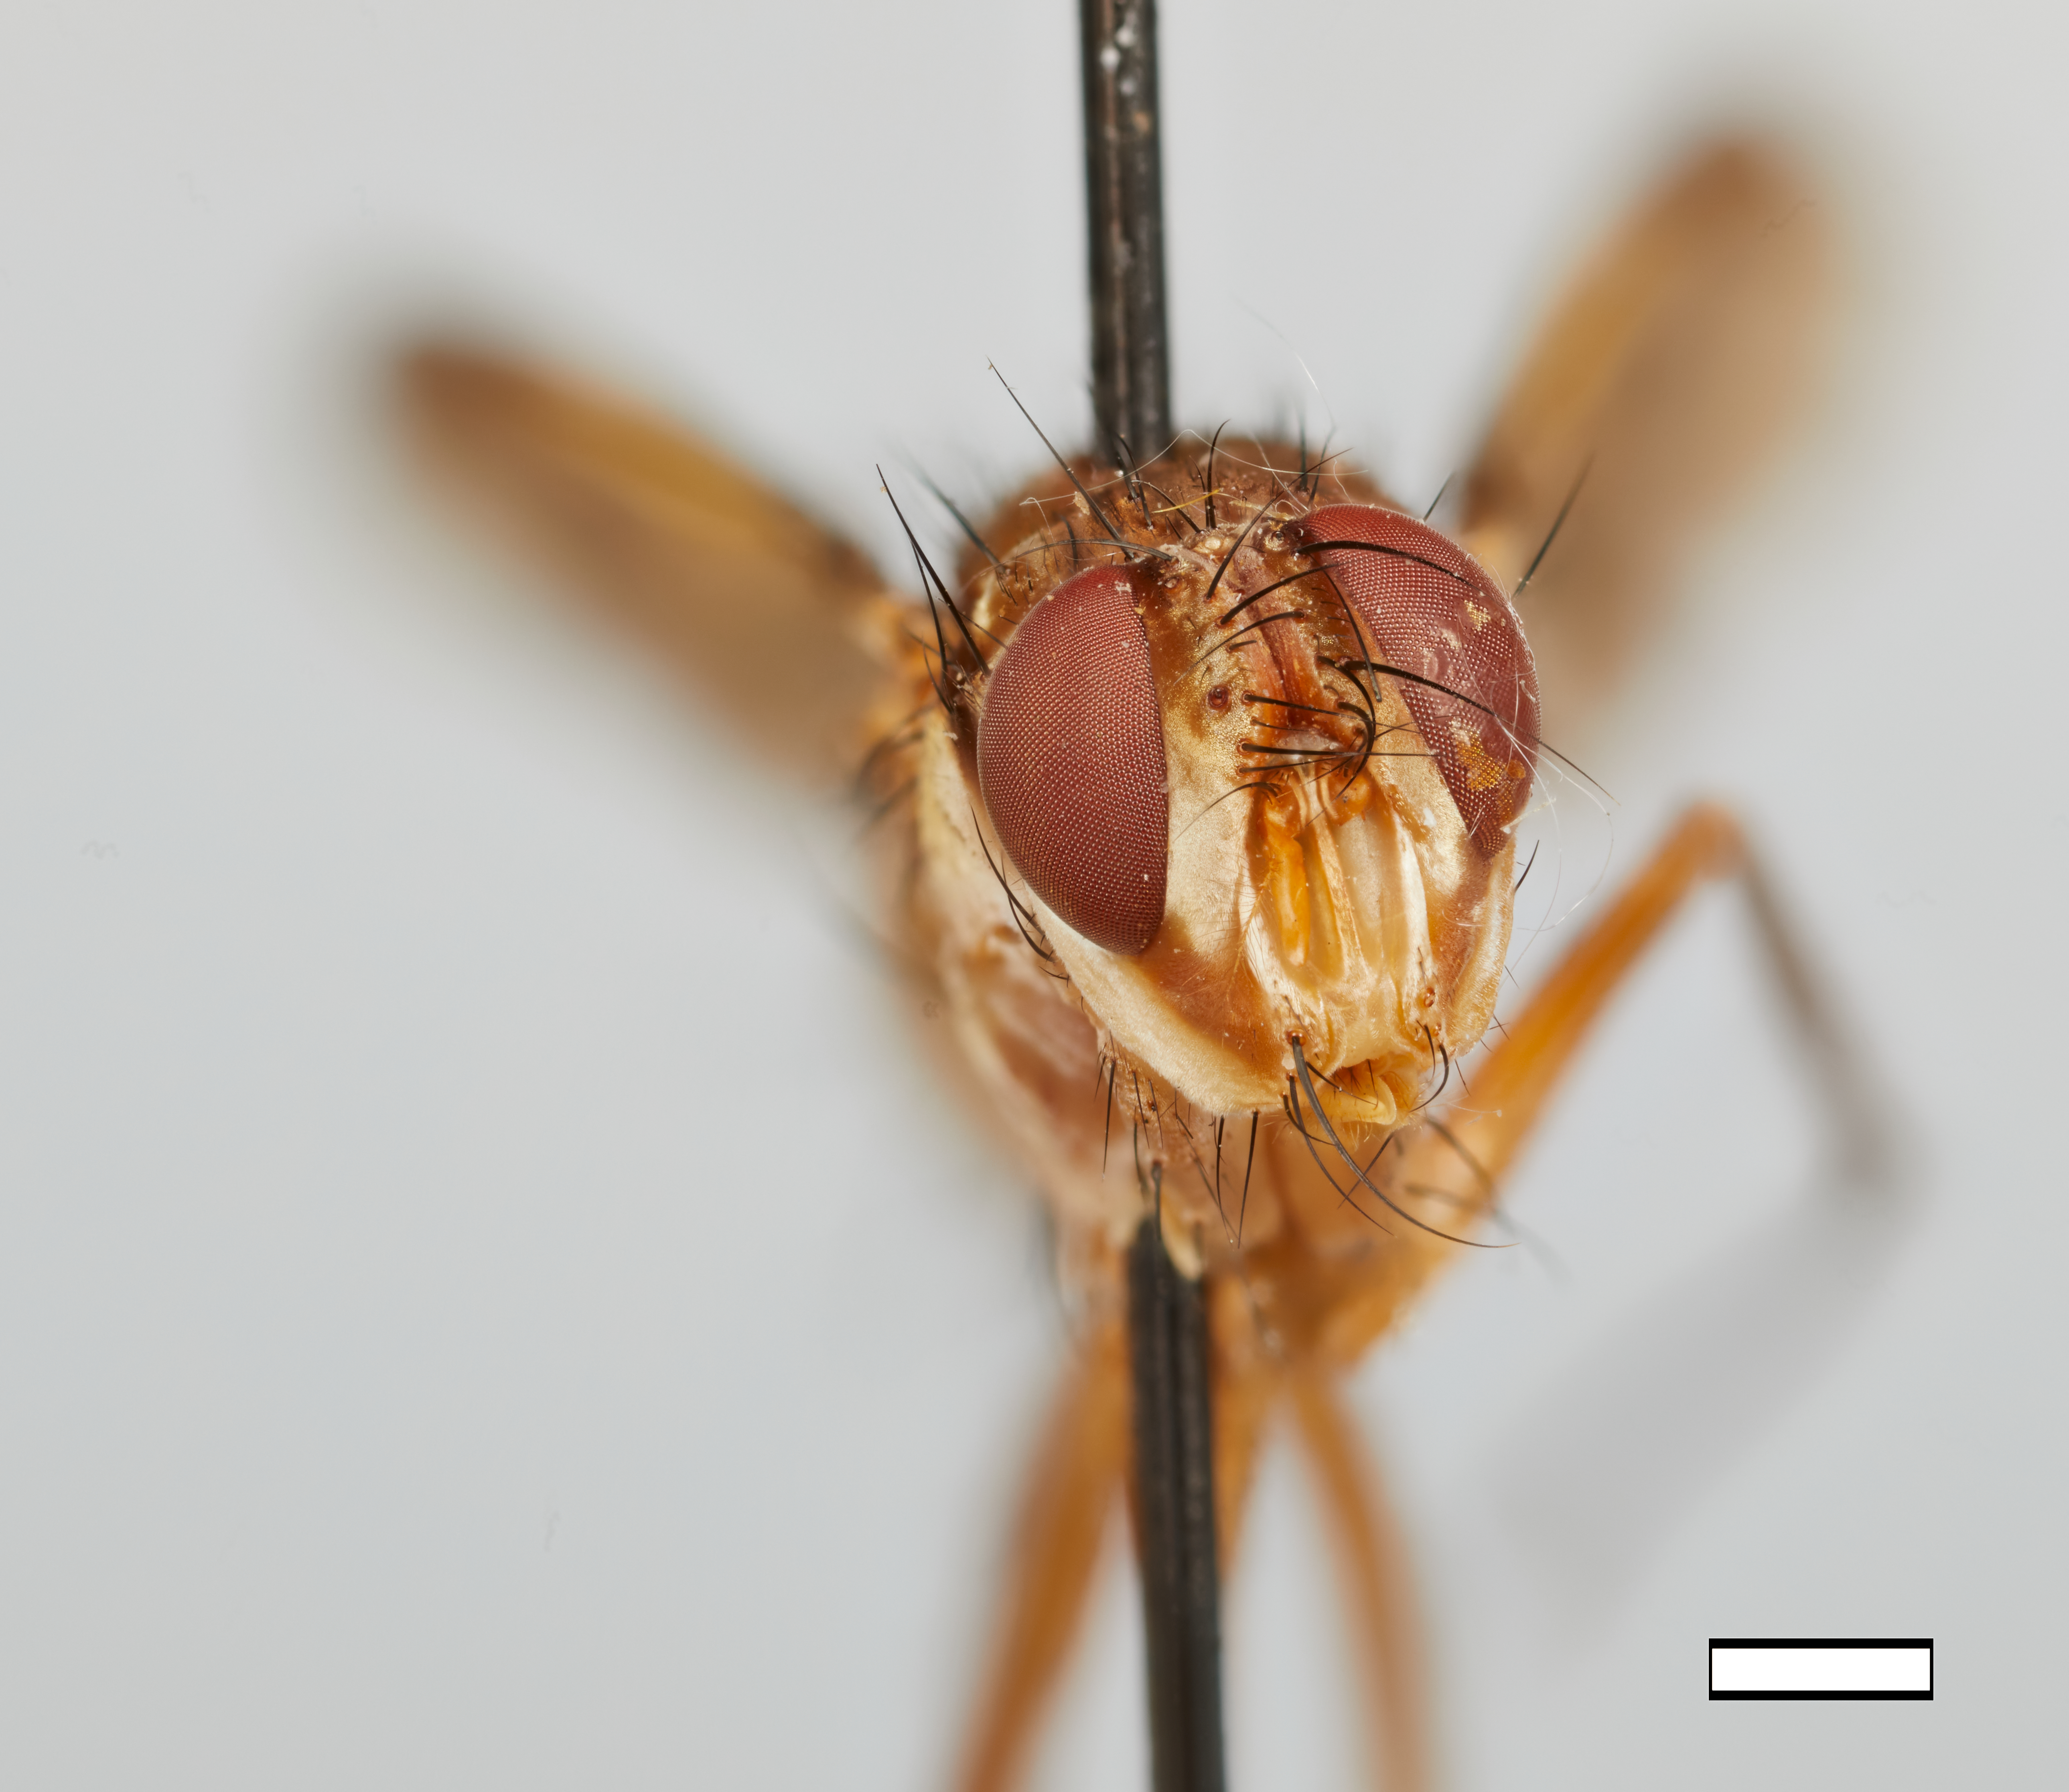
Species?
Trichoduropsis guianensis
